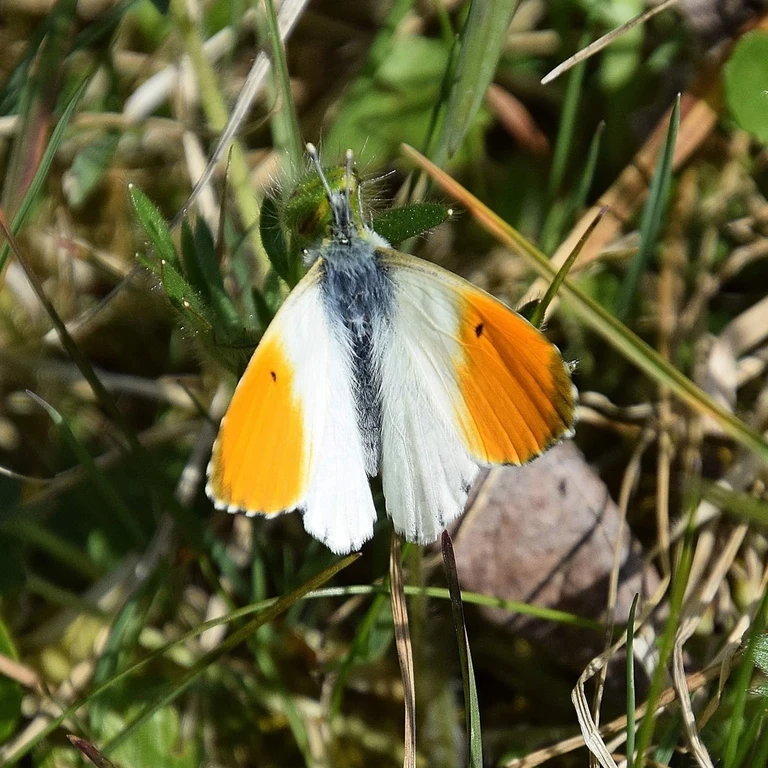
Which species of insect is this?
Anthocharis cardamines
